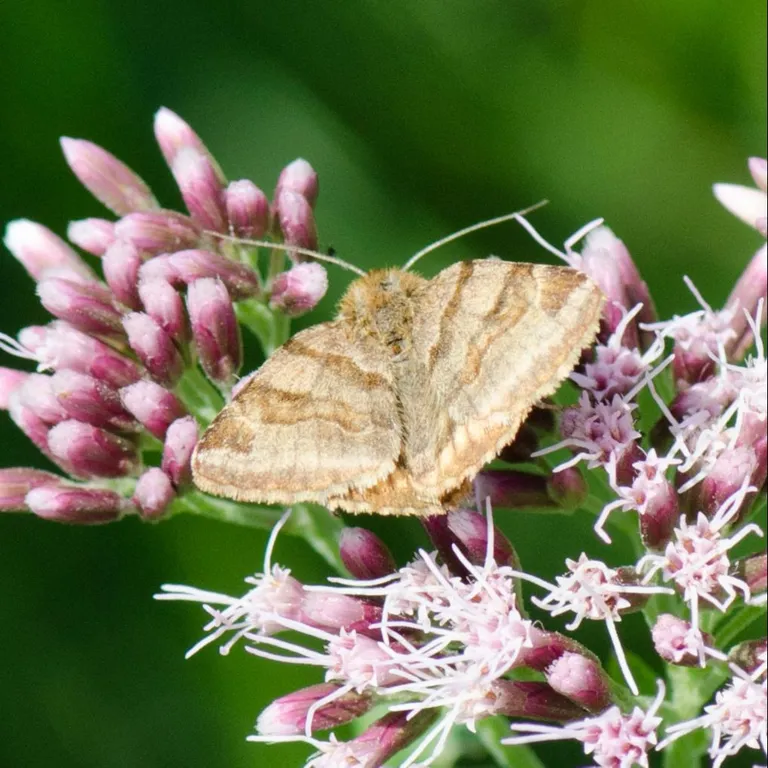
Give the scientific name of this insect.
Euclidia glyphica
